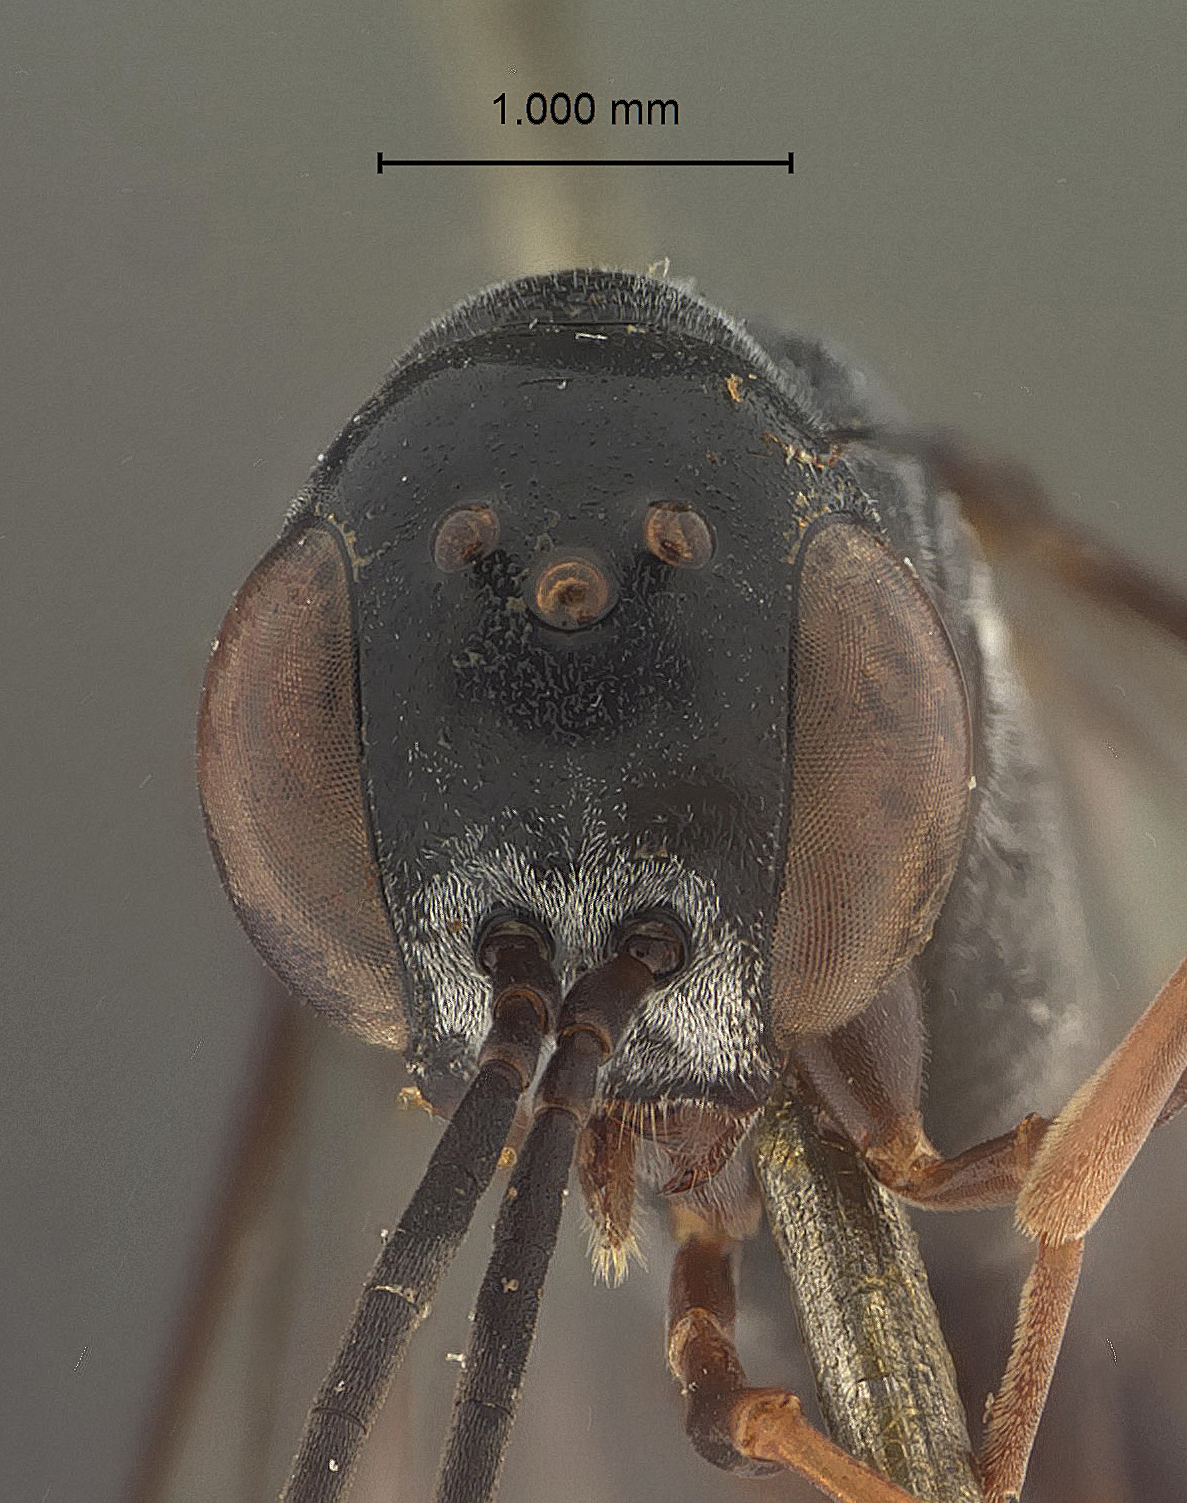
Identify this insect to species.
Gasteruption pinguipunctatum
